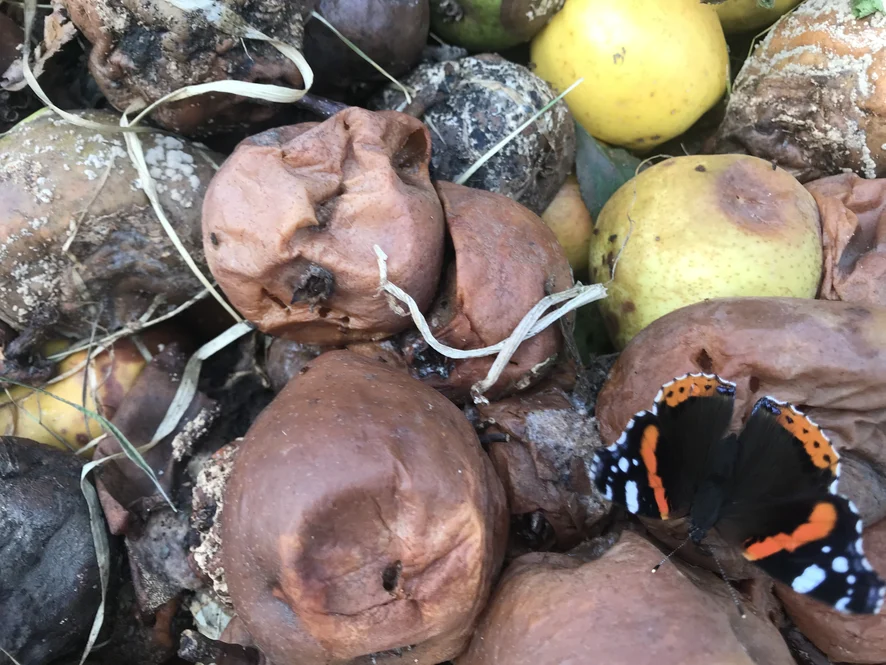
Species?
Vanessa atalanta
